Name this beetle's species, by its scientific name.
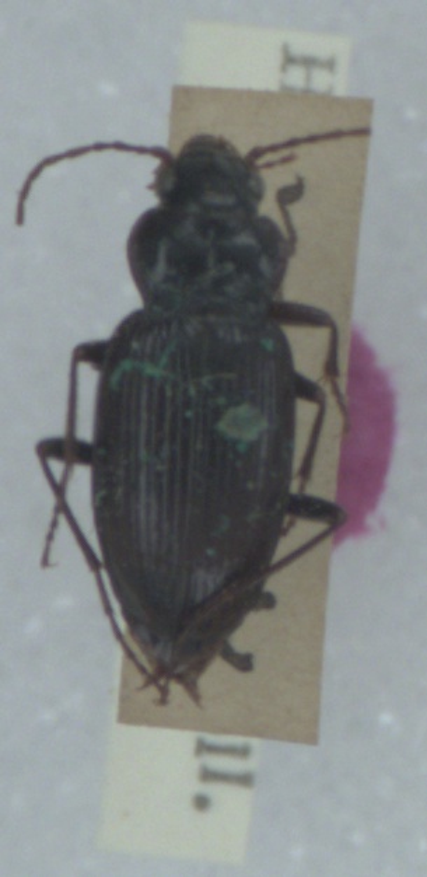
Nebria brevicollis
